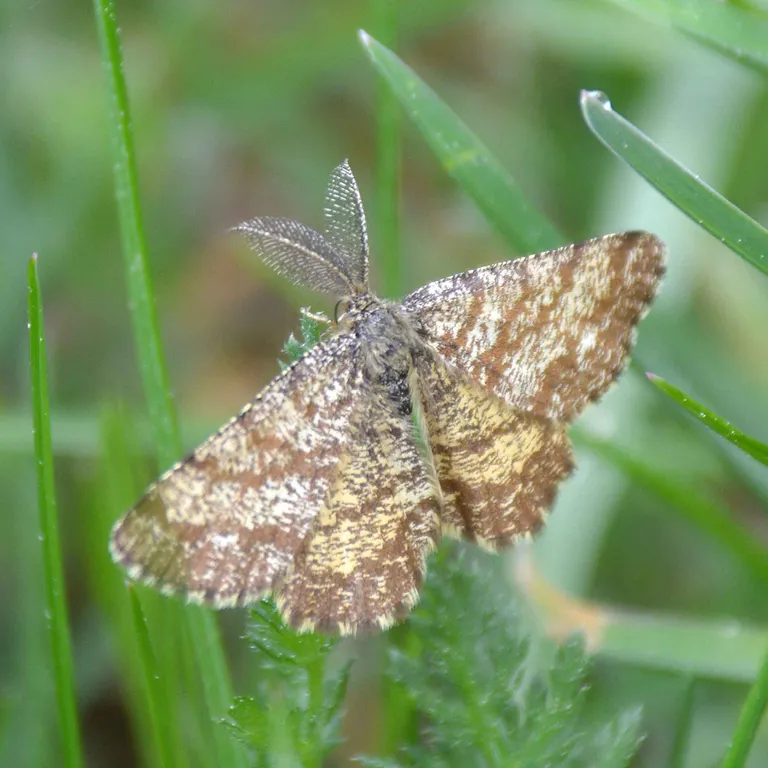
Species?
Ematurga atomaria
